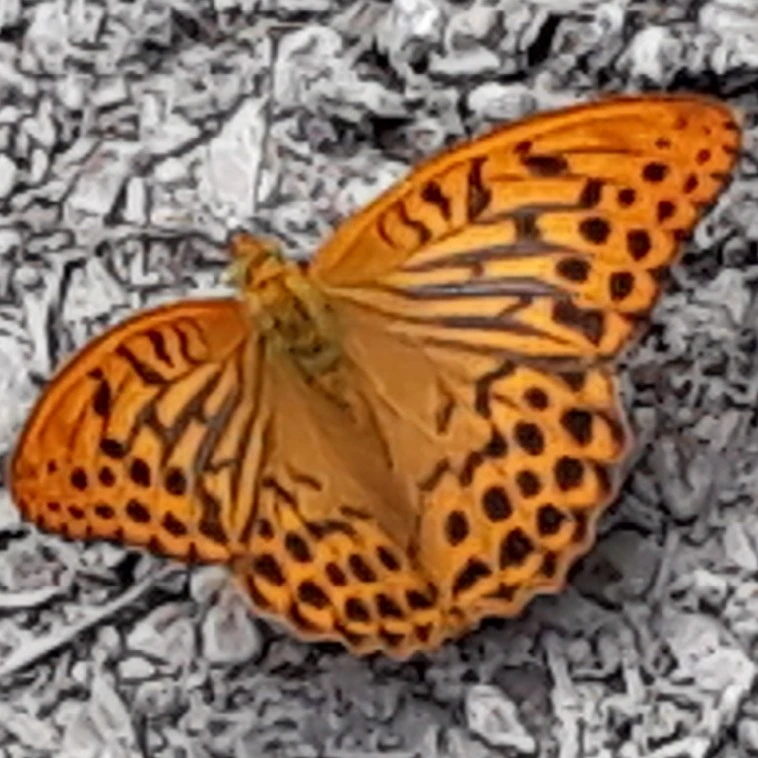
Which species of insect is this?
Argynnis paphia
